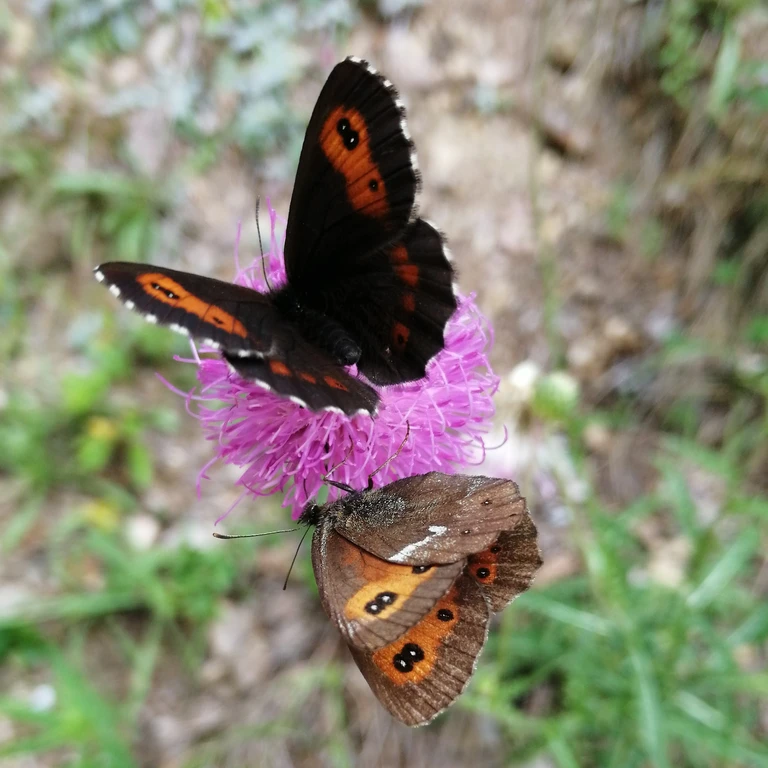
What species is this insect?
Erebia ligea
